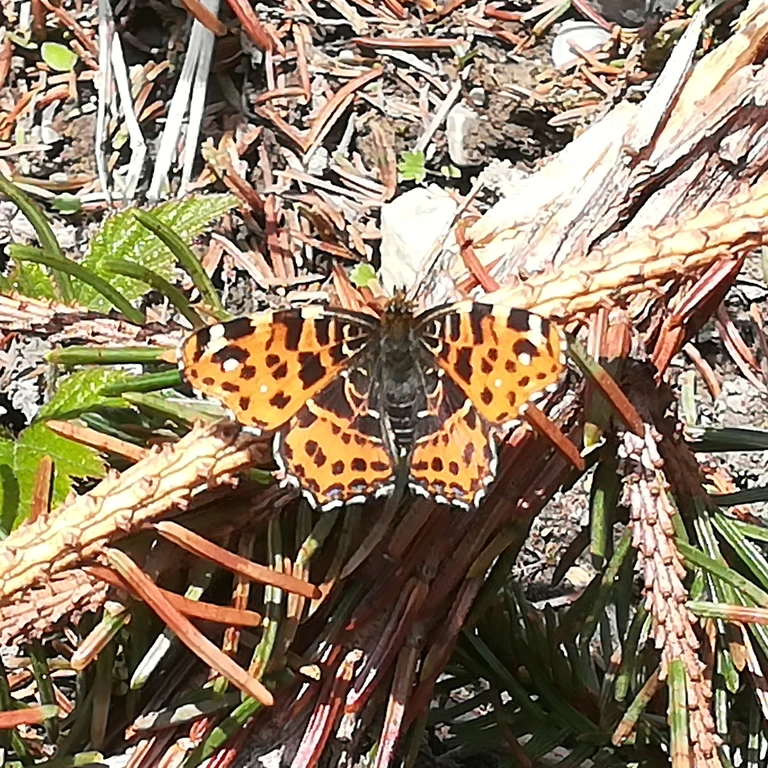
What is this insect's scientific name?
Araschnia levana
